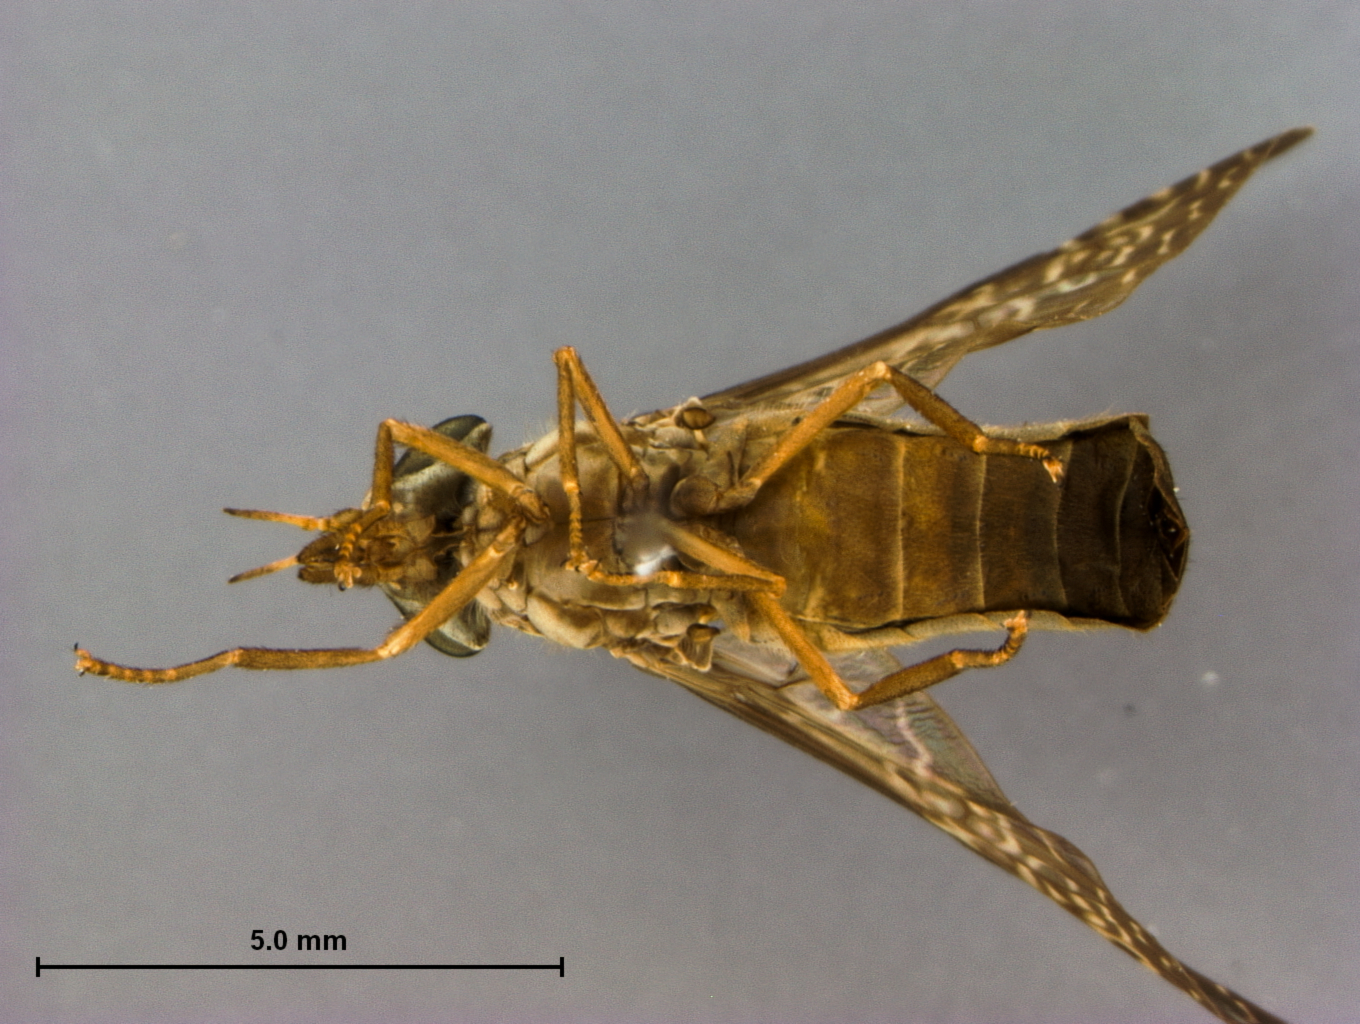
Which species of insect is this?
Haematopota athlyna
